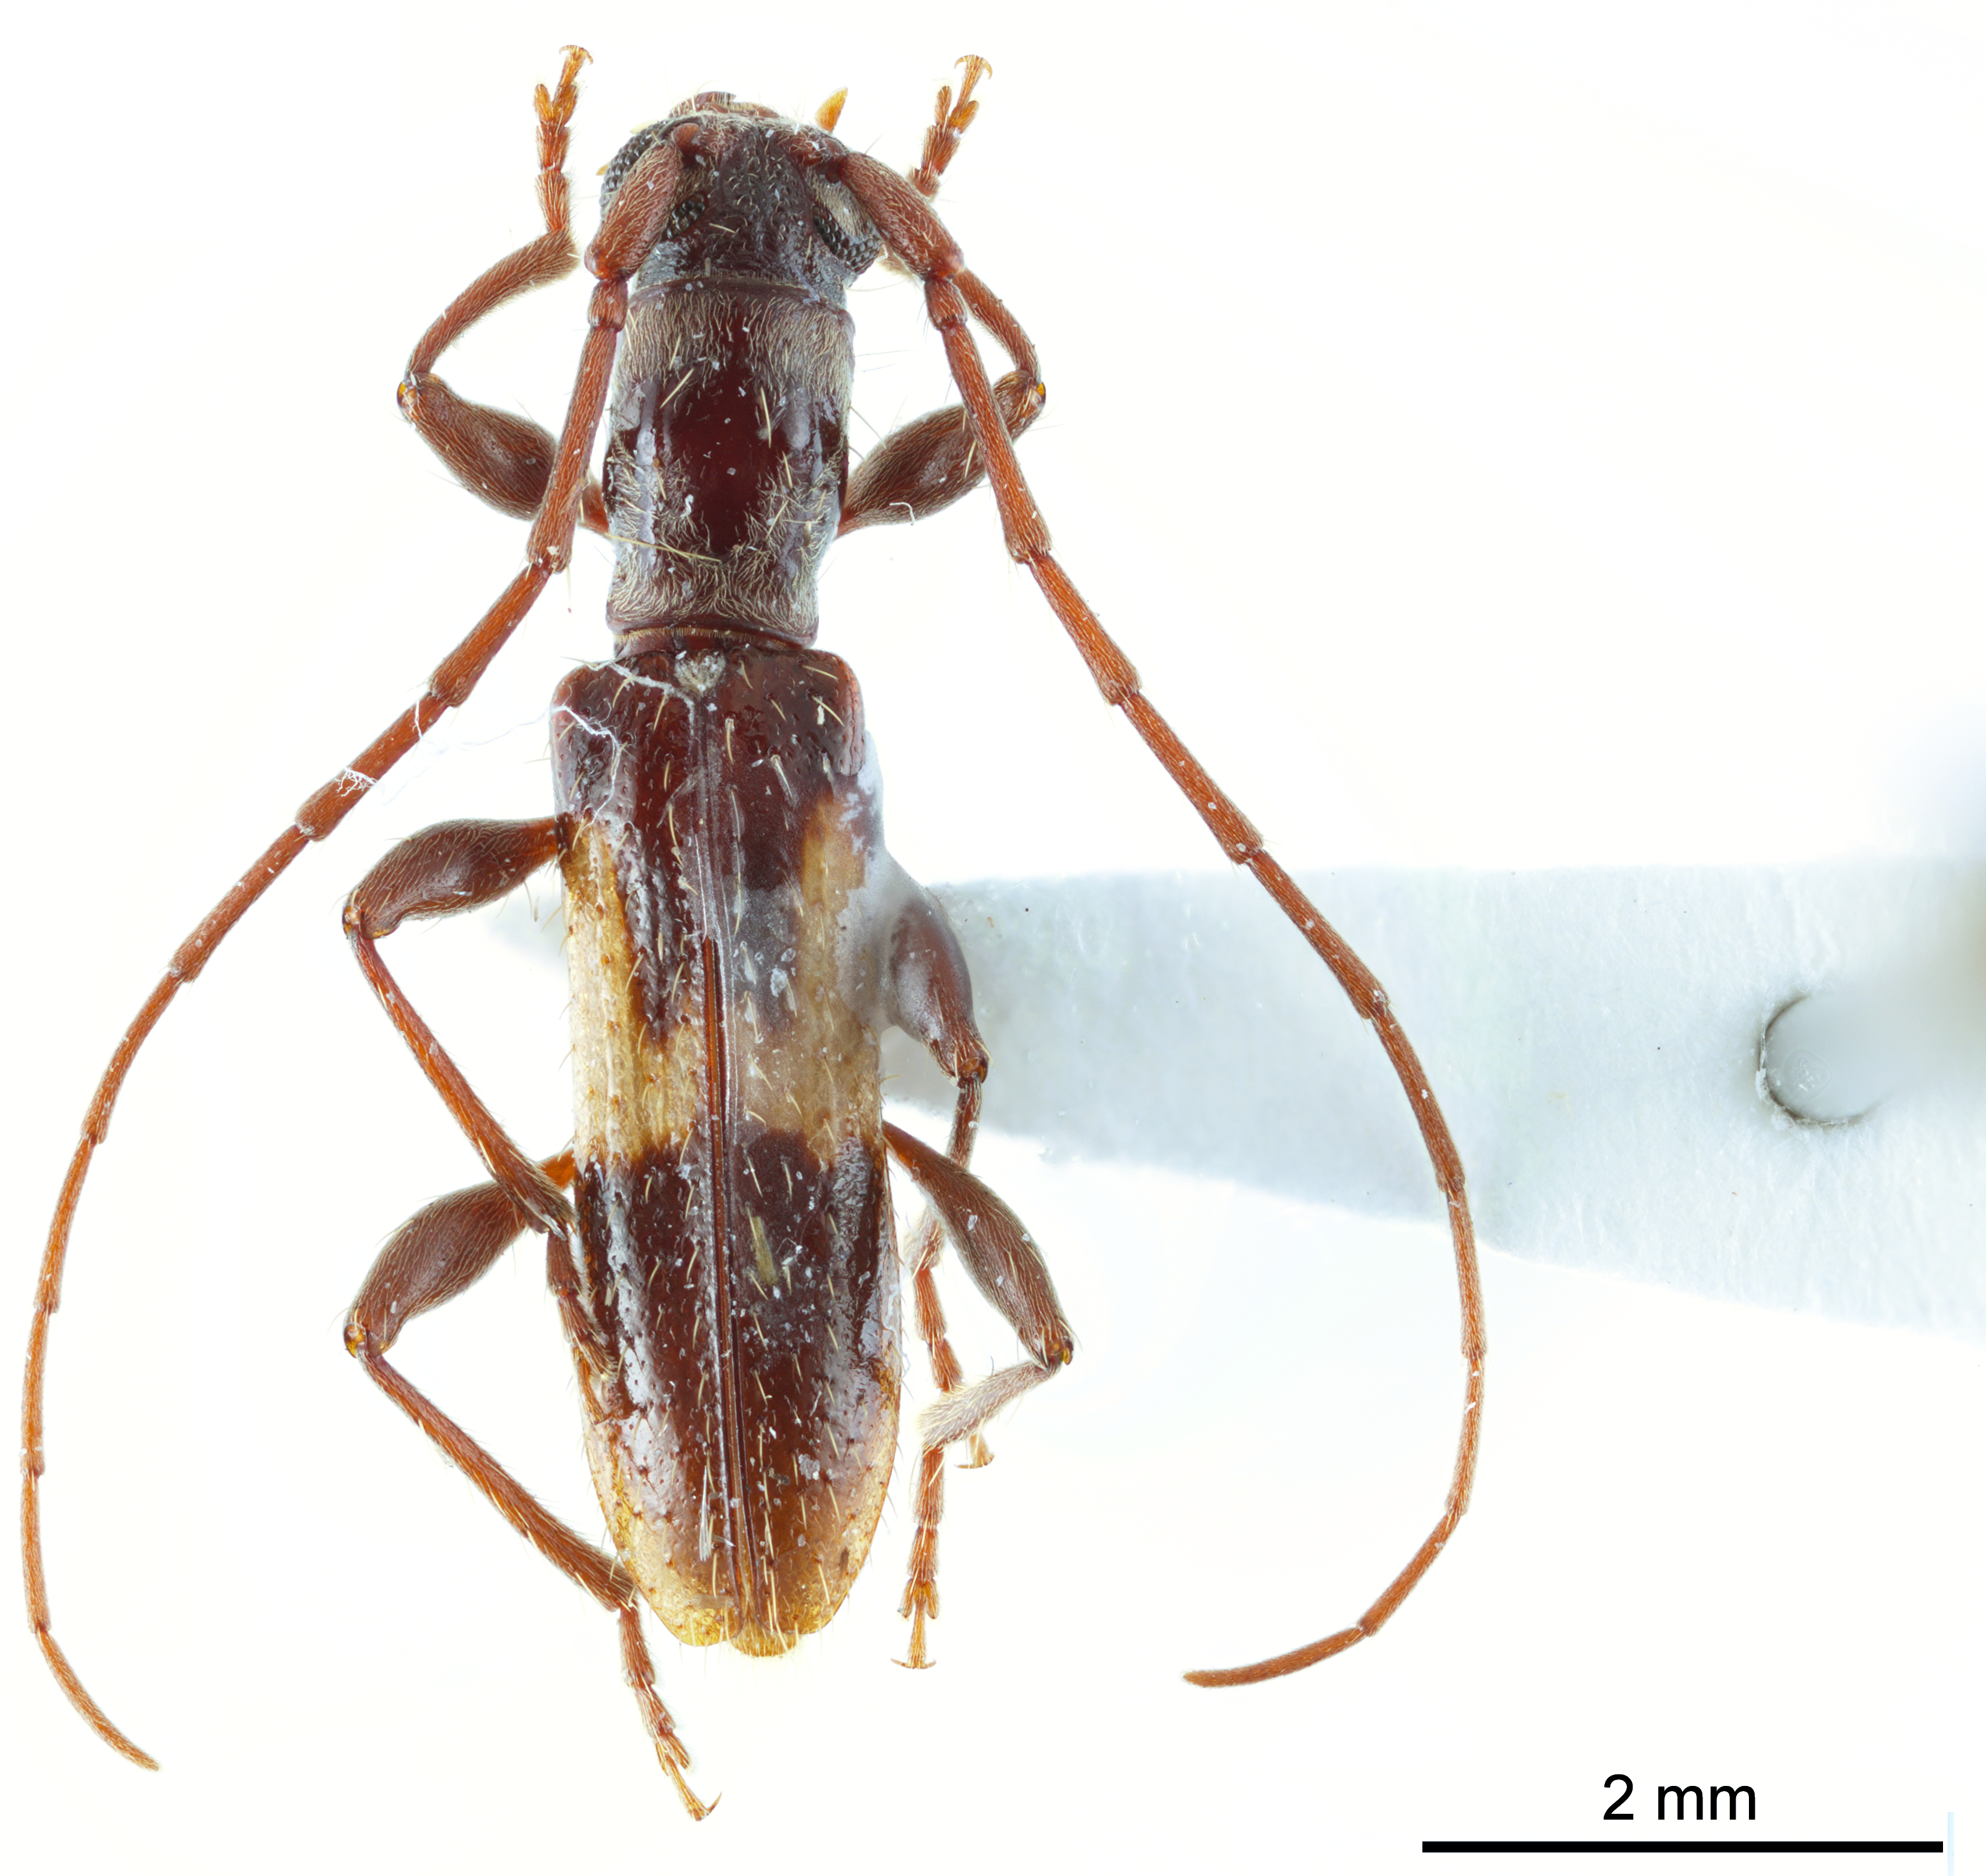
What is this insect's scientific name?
Microibidion mimicum
